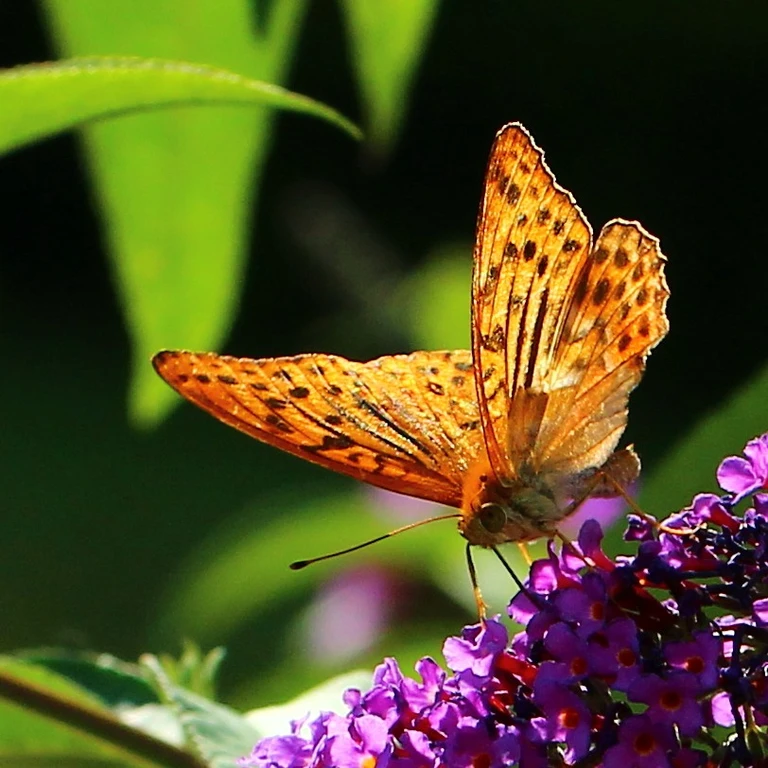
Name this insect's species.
Argynnis paphia
